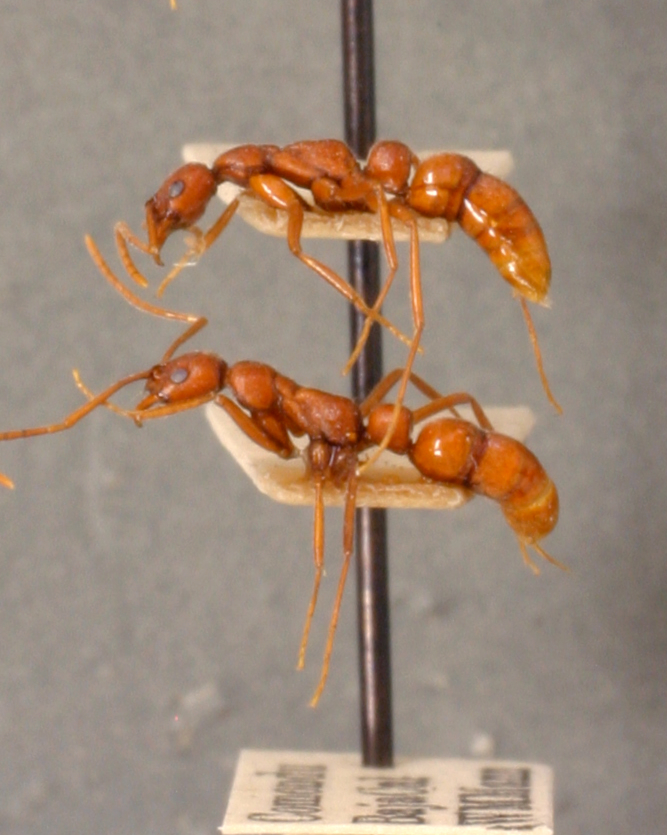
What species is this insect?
Leptogenys peninsularis
